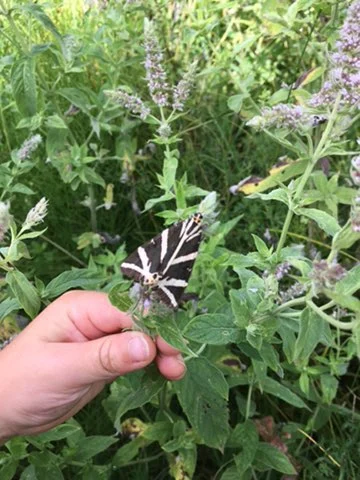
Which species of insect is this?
Euplagia quadripunctaria
